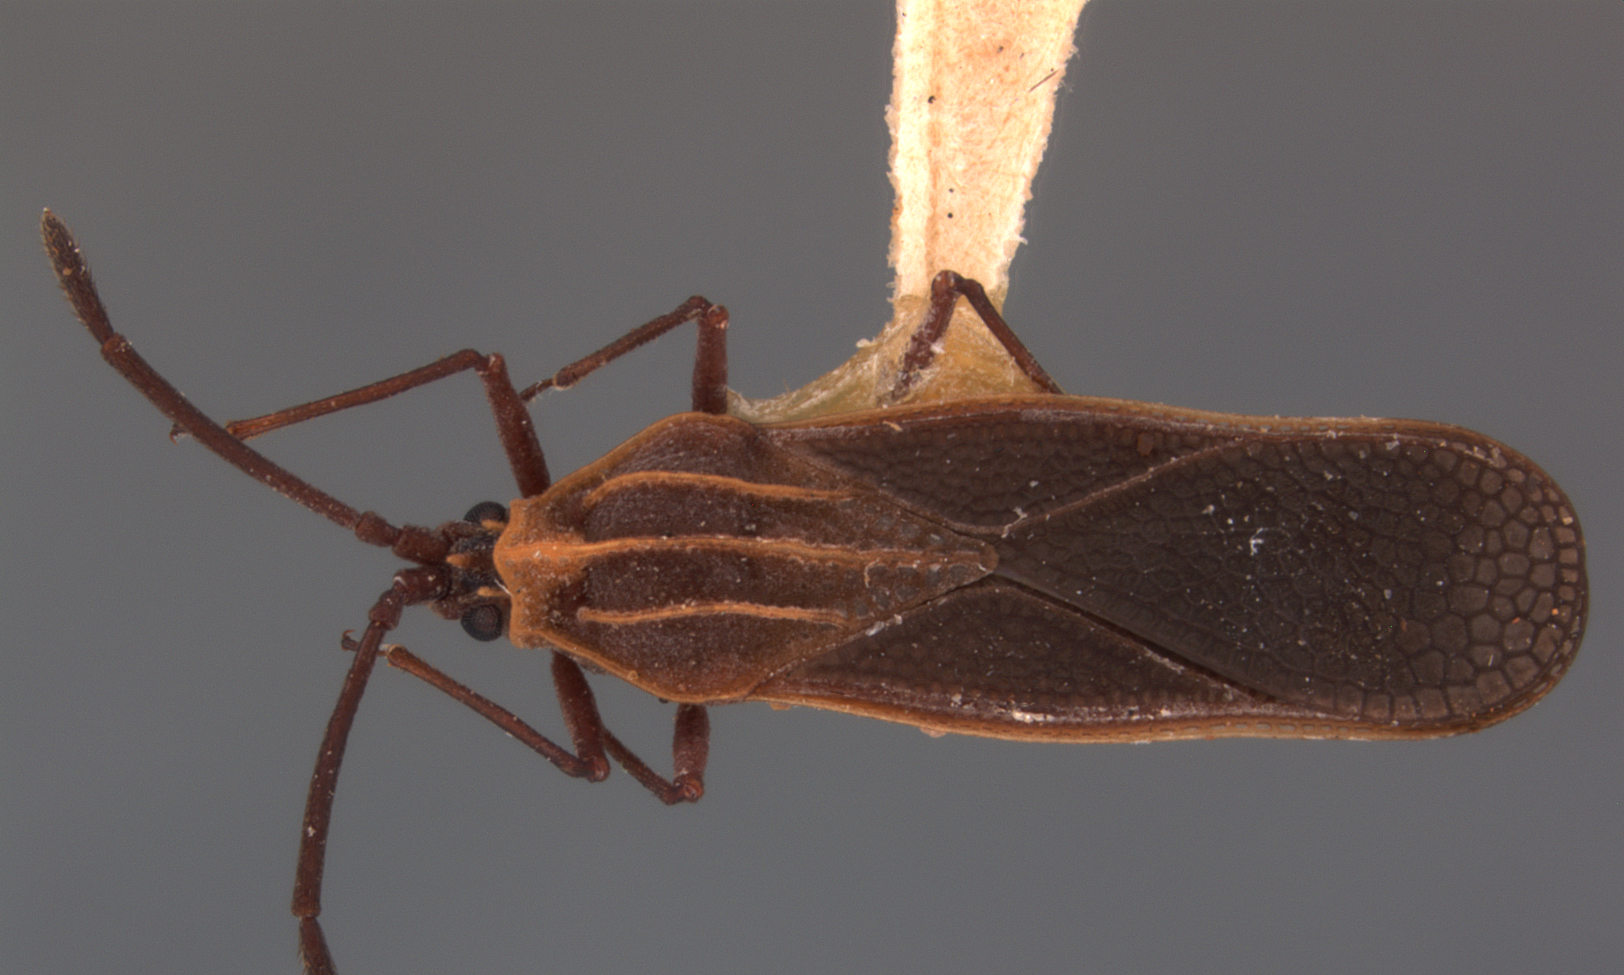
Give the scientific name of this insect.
Teleonemia molinae
